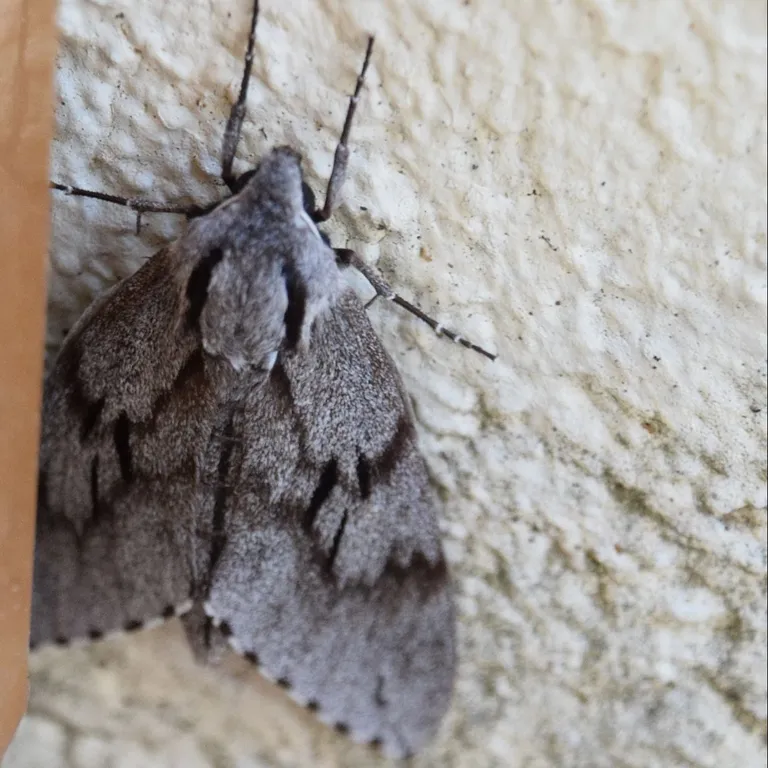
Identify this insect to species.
Sphinx pinastri
